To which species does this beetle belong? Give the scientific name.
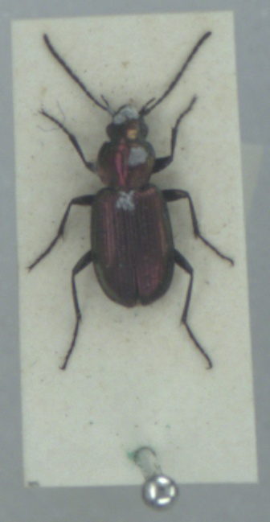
Agonum ericeti
